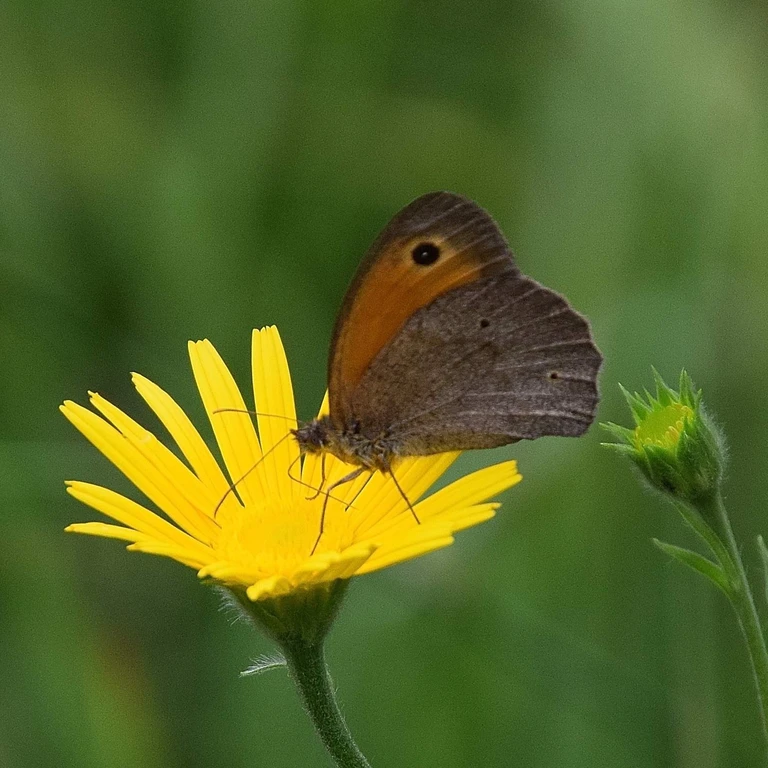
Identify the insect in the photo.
Maniola jurtina
